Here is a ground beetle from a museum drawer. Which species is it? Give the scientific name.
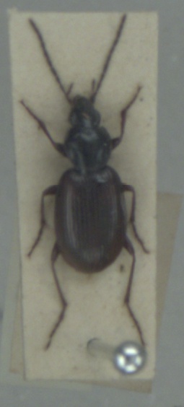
Agonum fuliginosum
